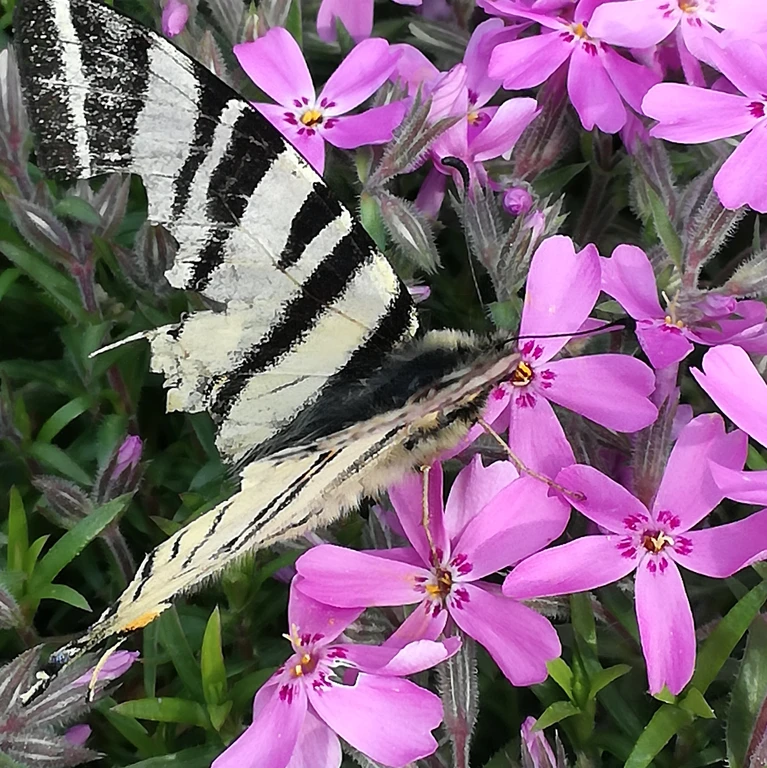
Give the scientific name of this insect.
Iphiclides podalirius
